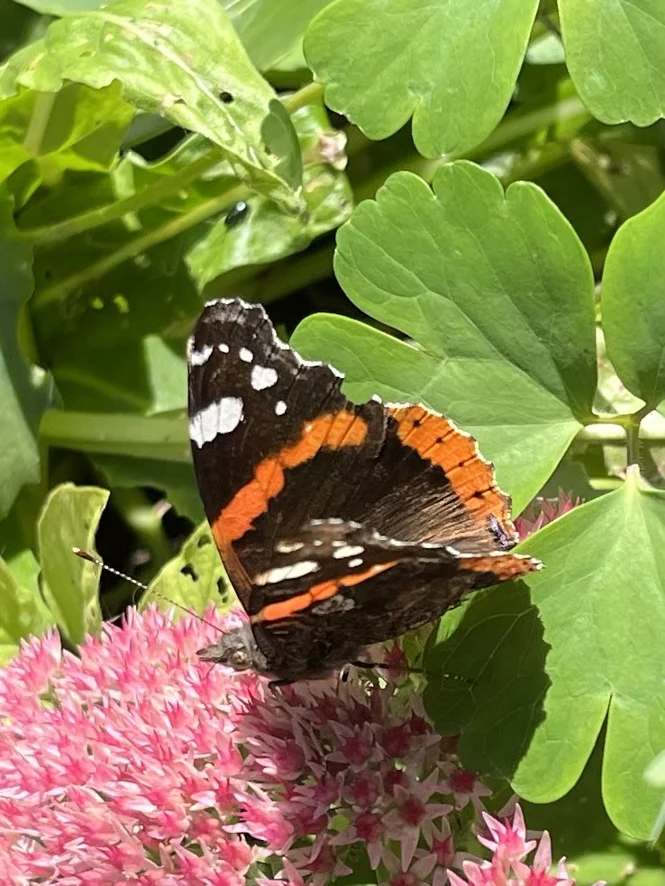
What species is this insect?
Vanessa atalanta
